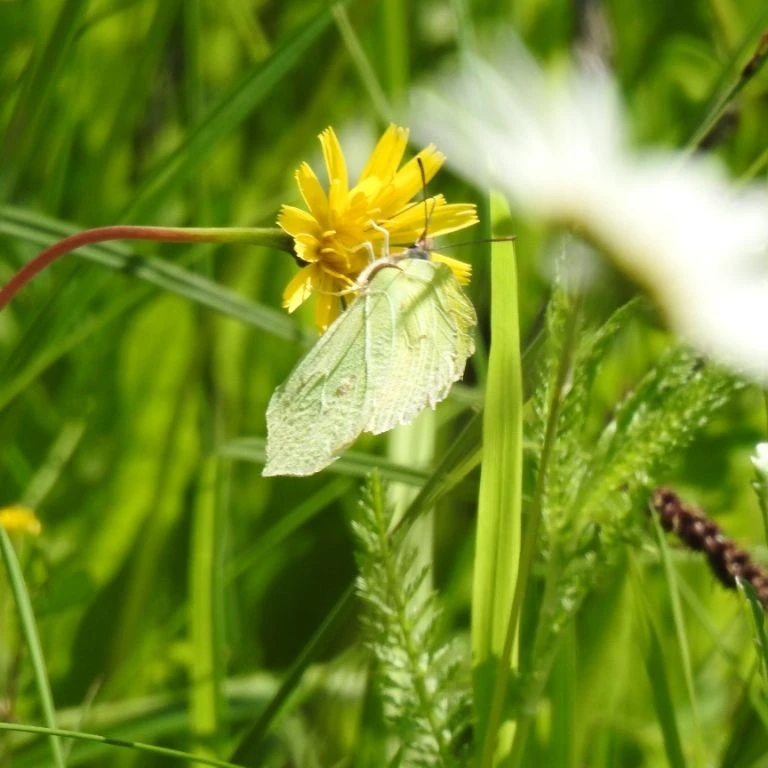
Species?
Gonepteryx rhamni
